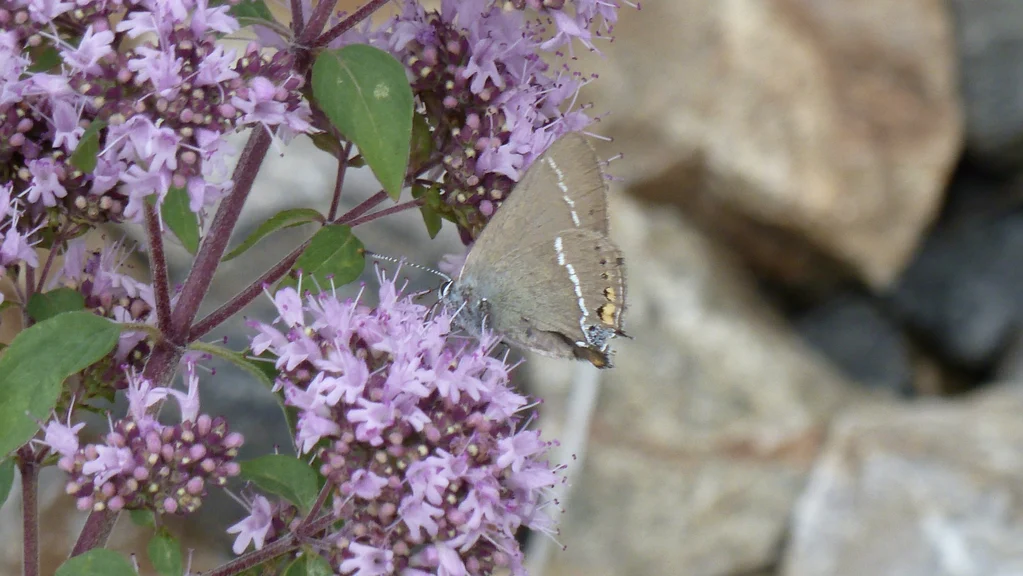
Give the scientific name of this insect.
Satyrium spini (also Tuttiola spini)
